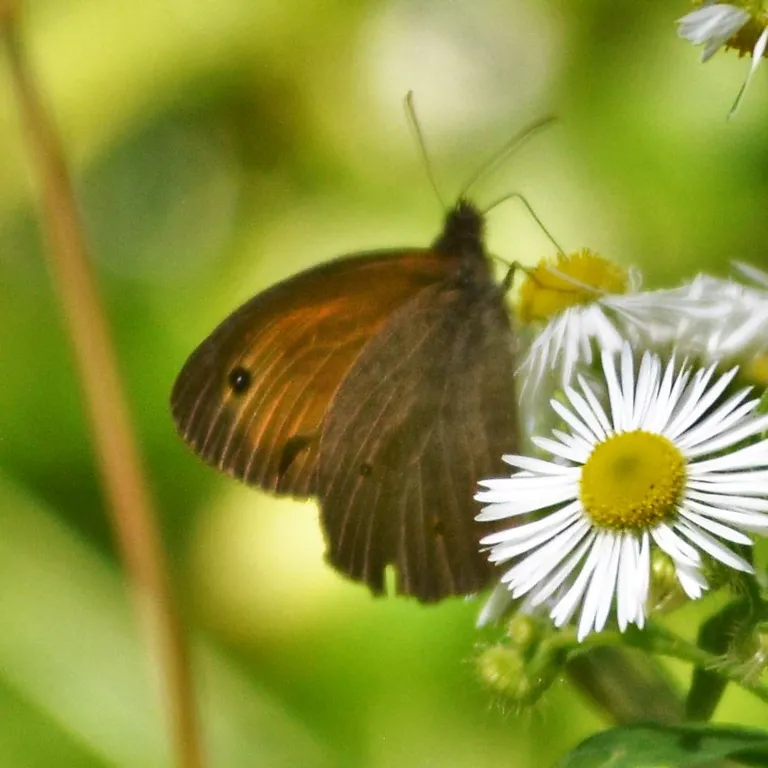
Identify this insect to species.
Maniola jurtina
